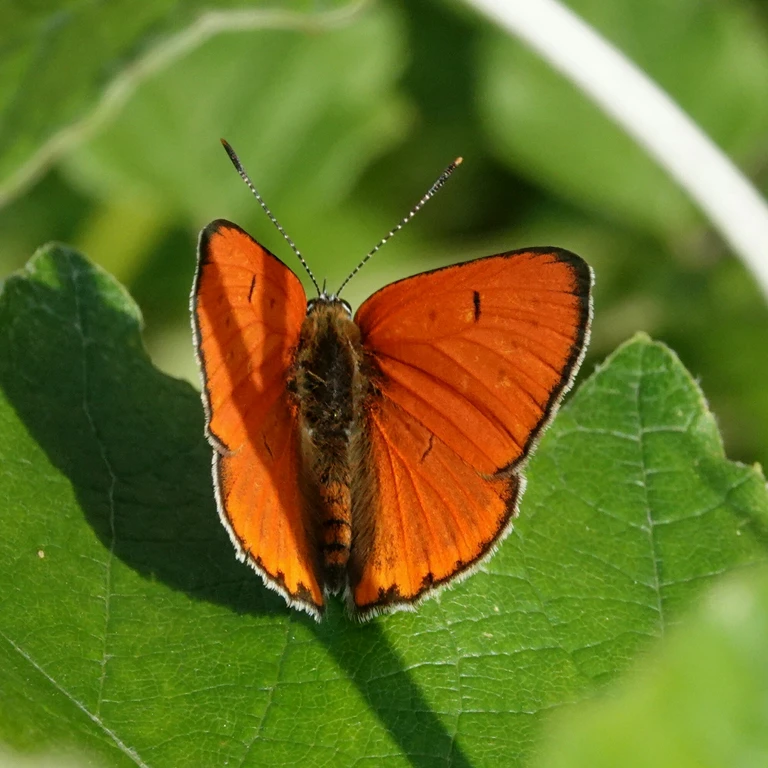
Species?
Lycaena dispar
